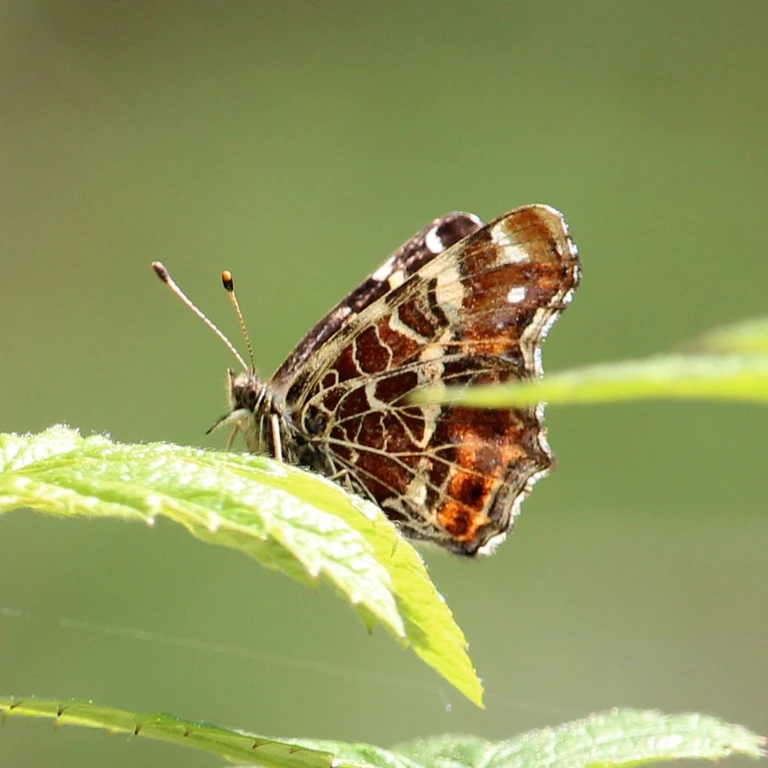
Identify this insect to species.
Araschnia levana
